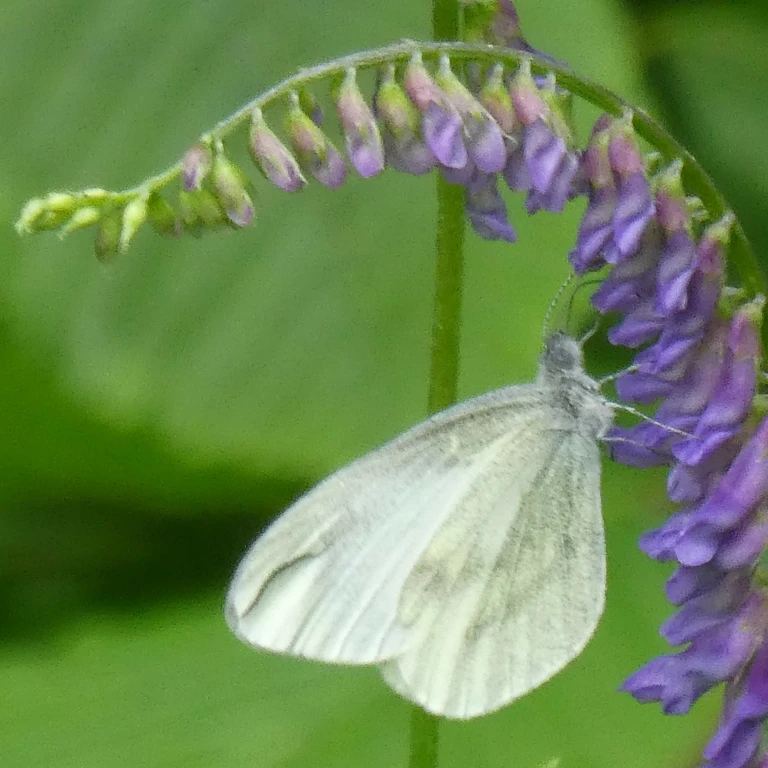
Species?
Leptidea sinapis/juvernica
